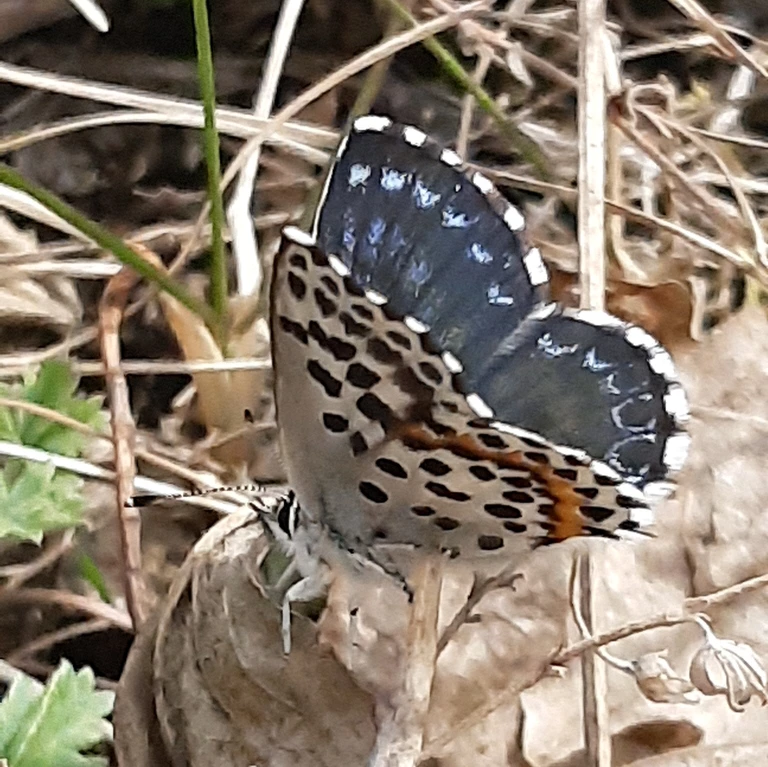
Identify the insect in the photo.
Scolitantides orion
